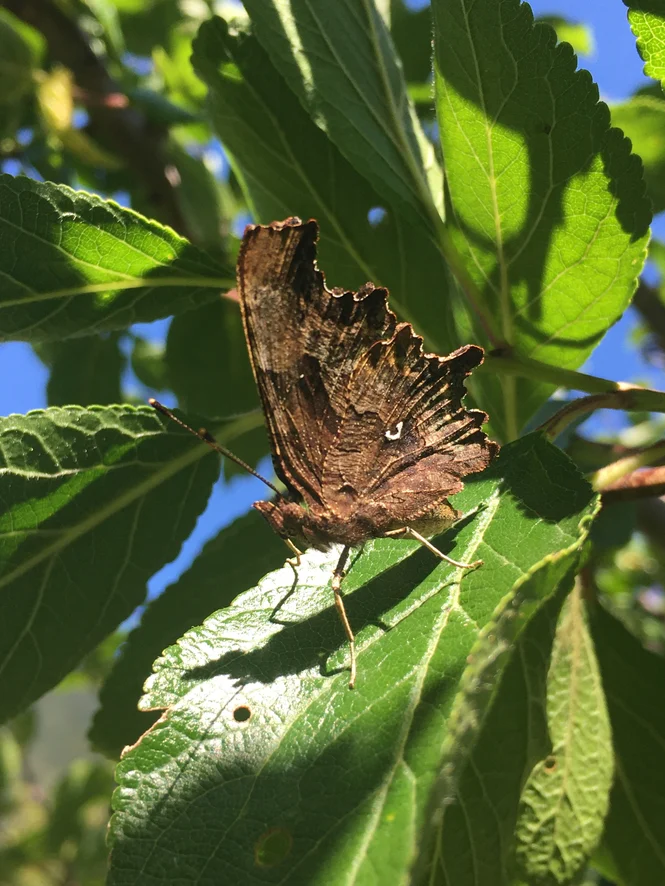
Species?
Polygonia c-album
